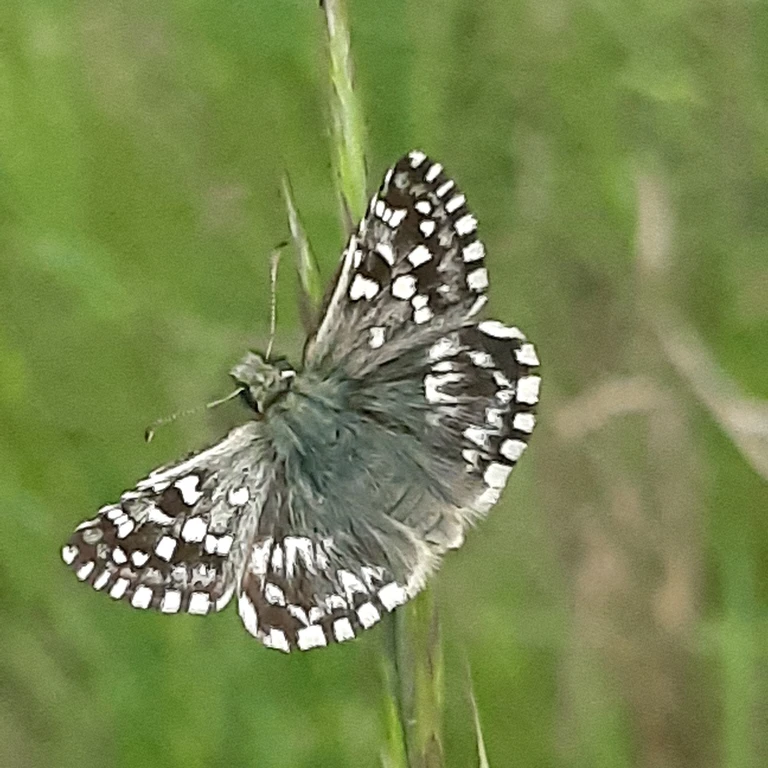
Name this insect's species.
Pyrgus malvae
